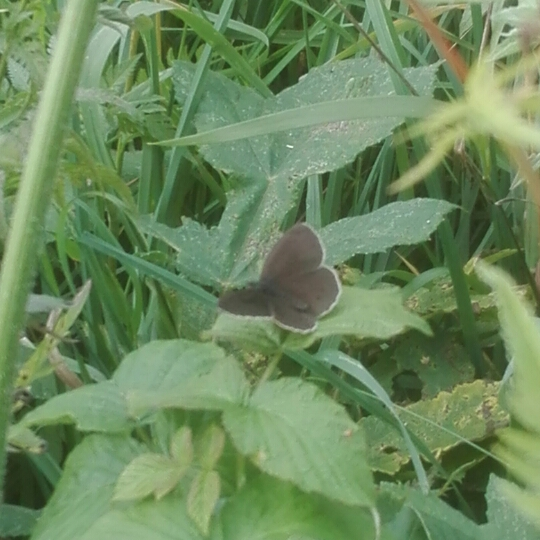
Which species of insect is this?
Aphantopus hyperantus
